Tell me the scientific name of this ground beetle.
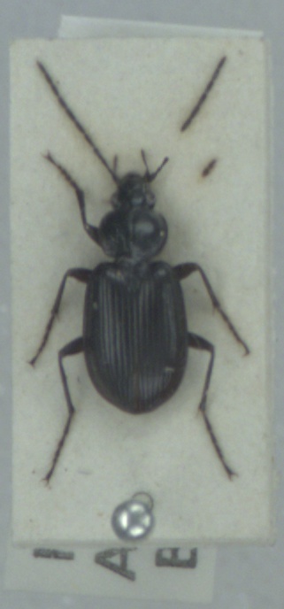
Agonum emarginatum
